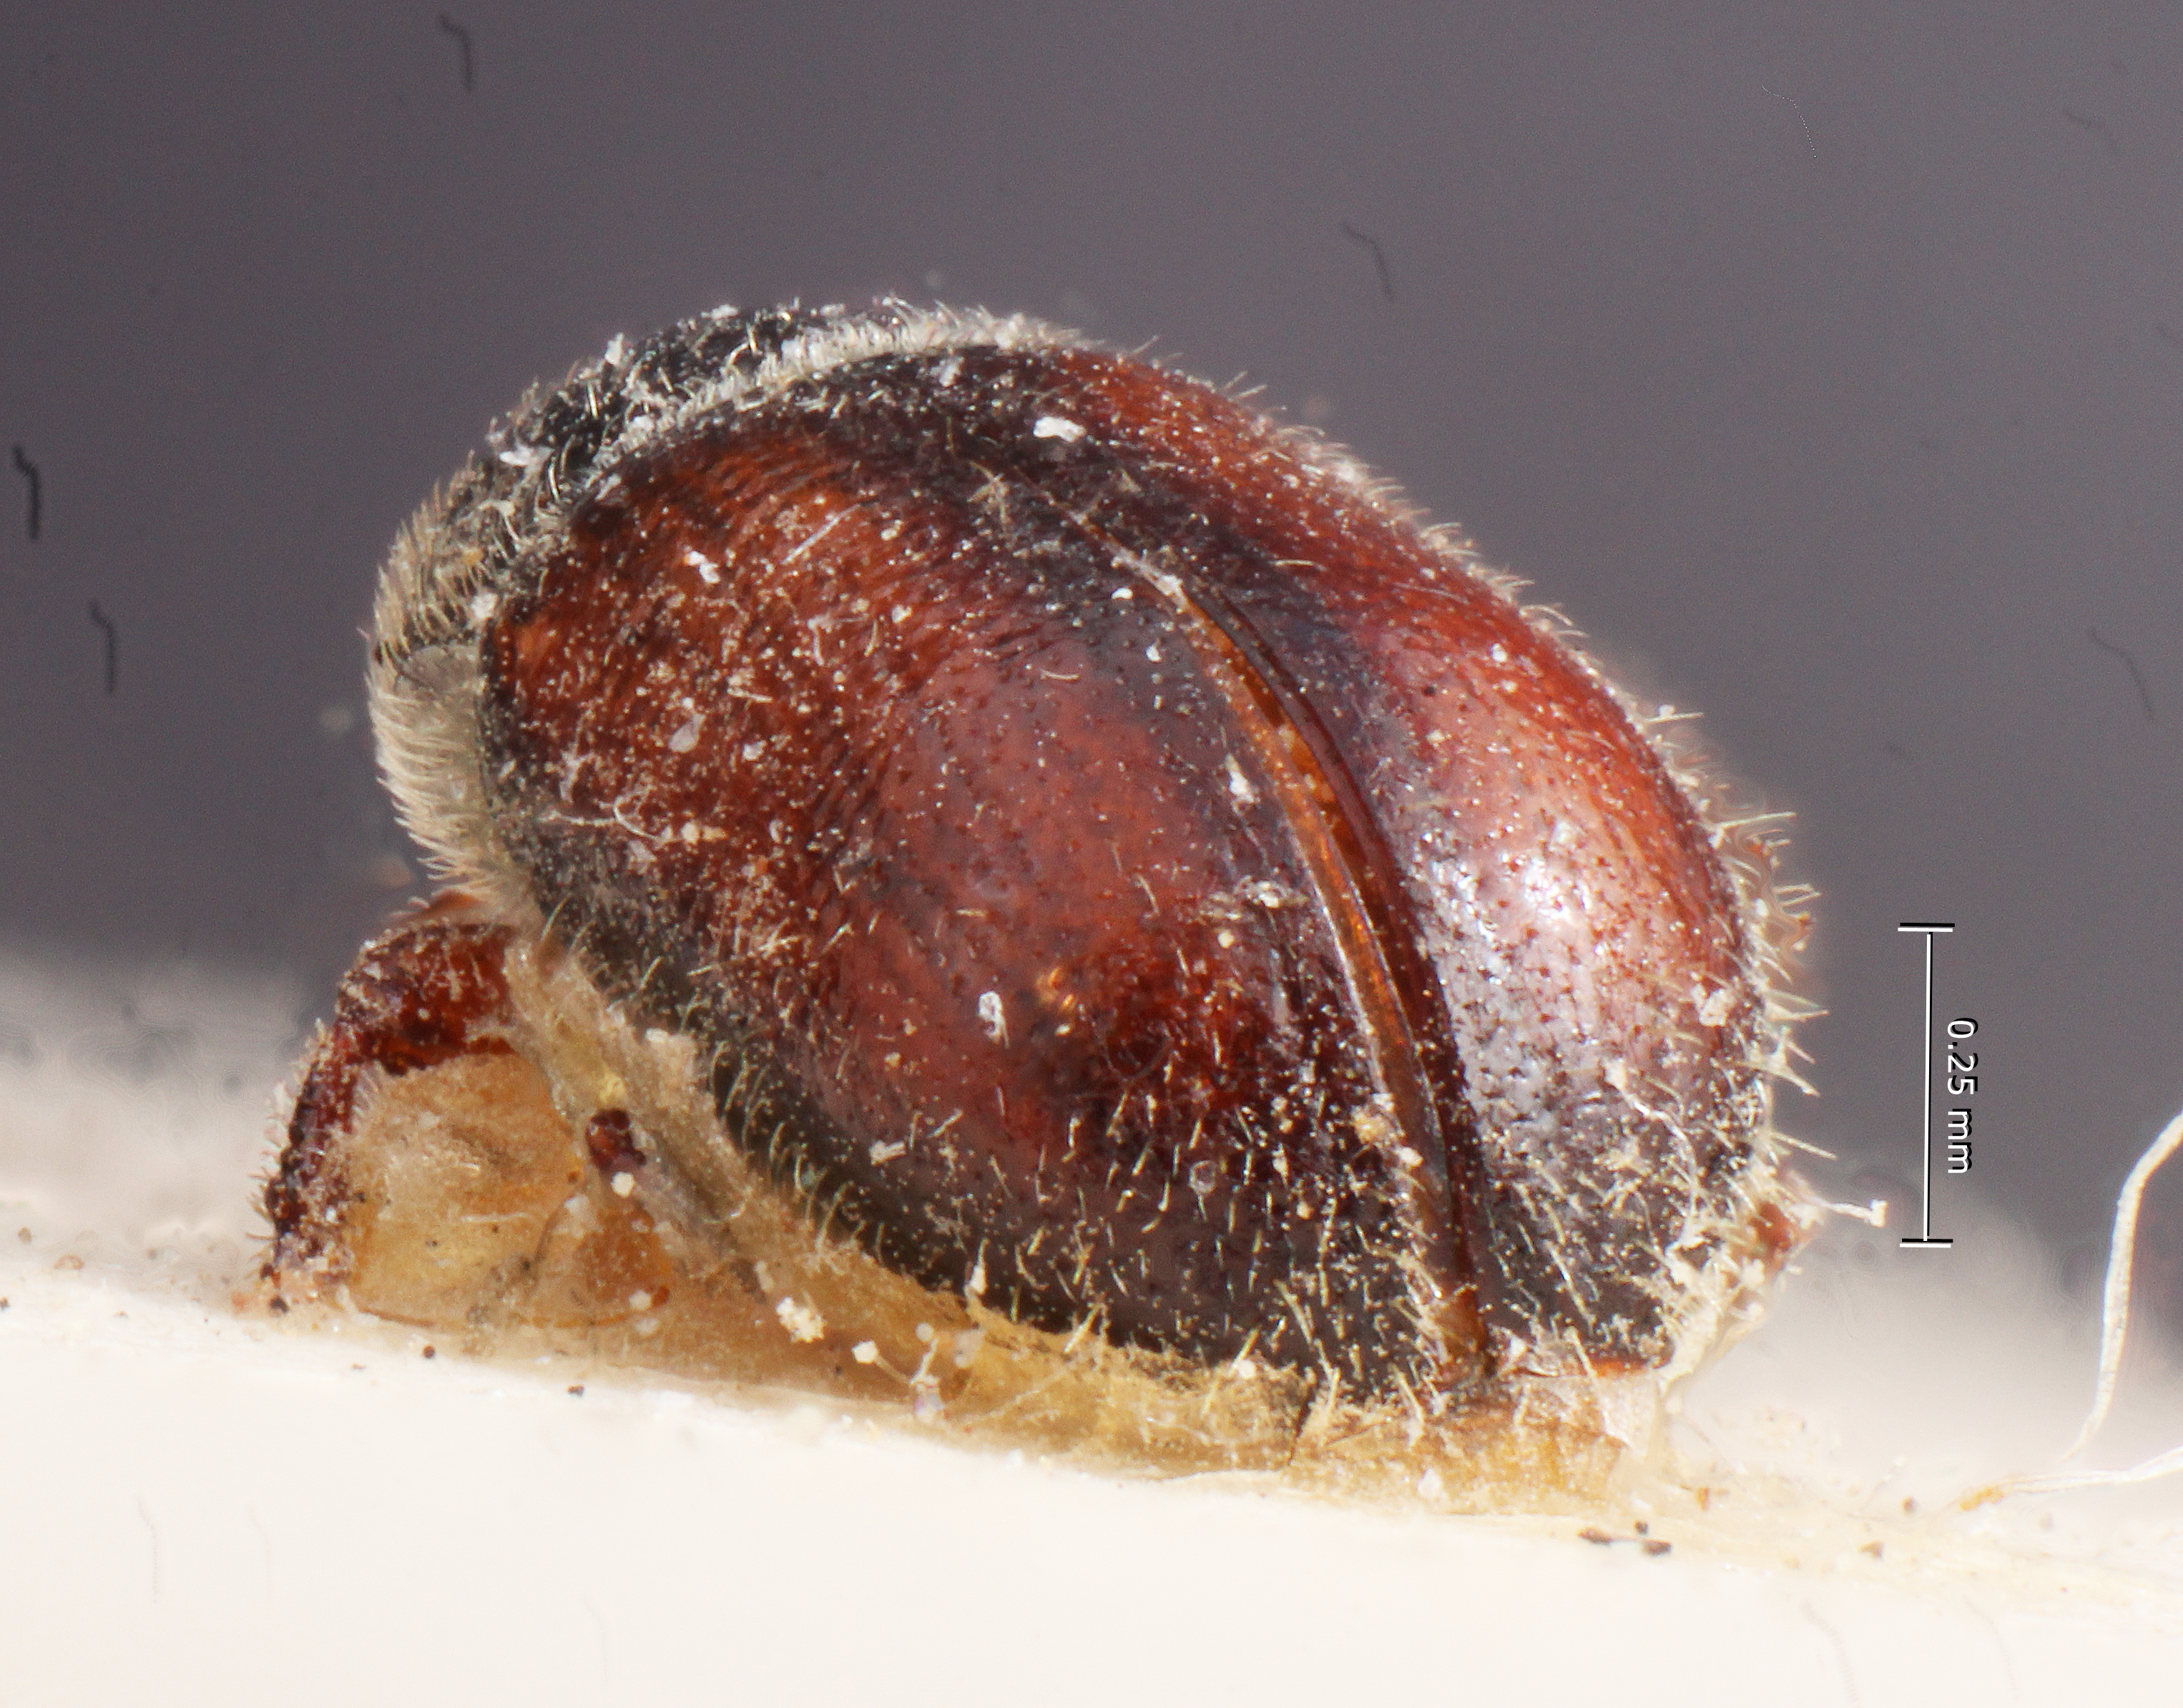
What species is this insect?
Hylocurosoma limbatum
